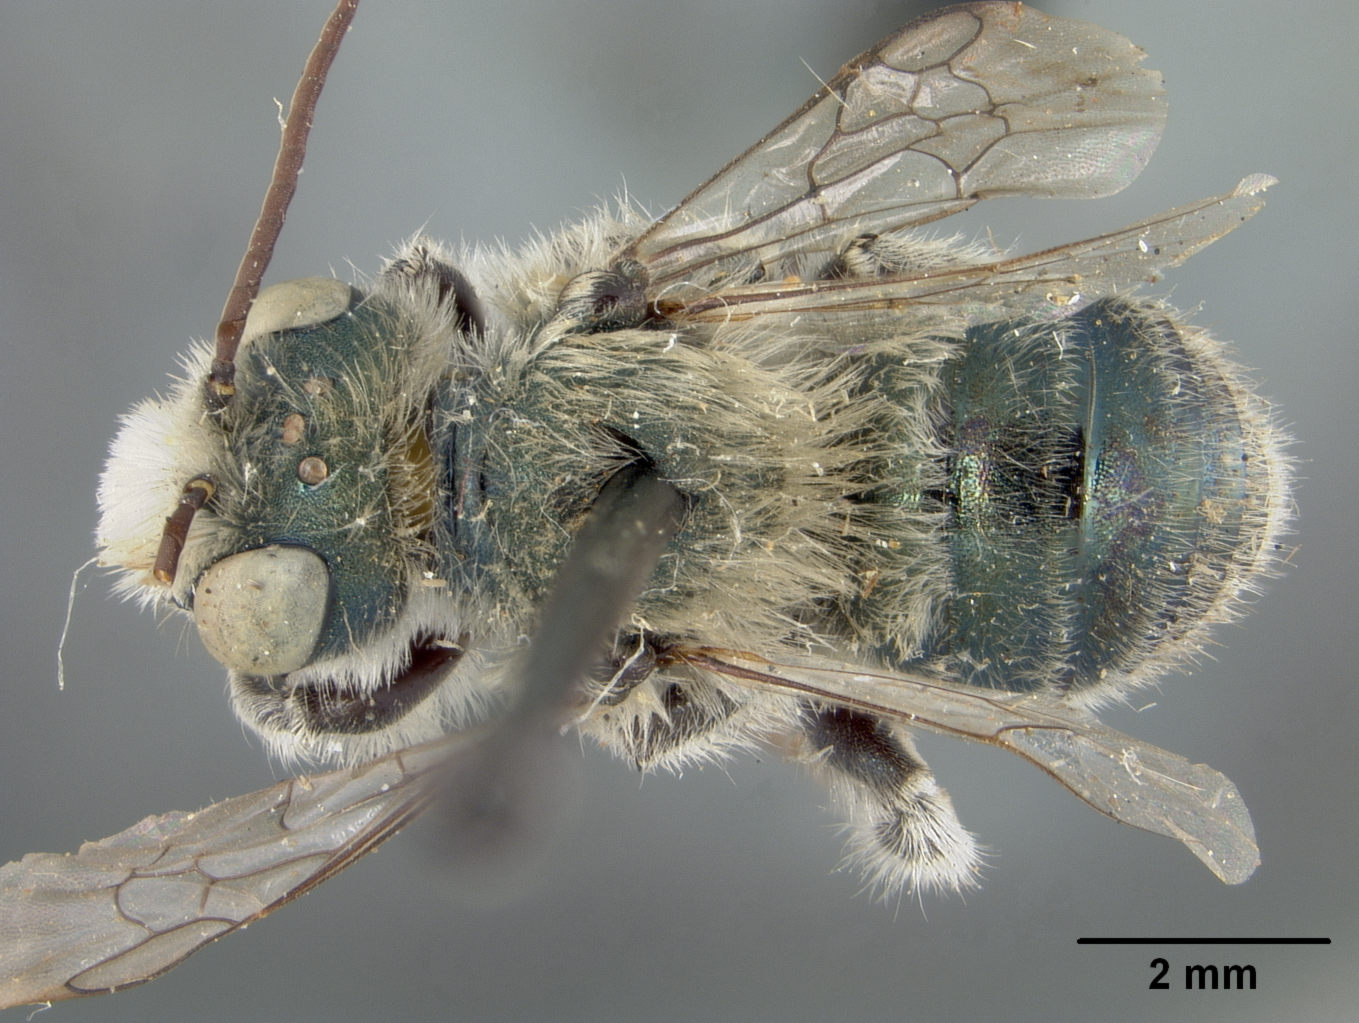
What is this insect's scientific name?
Osmia hicksi
